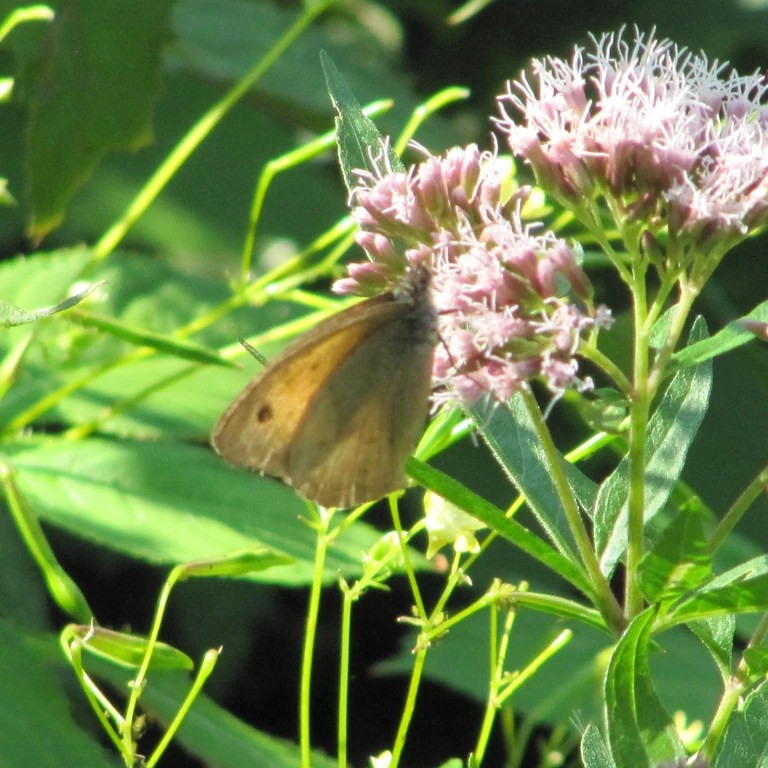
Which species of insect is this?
Maniola jurtina
